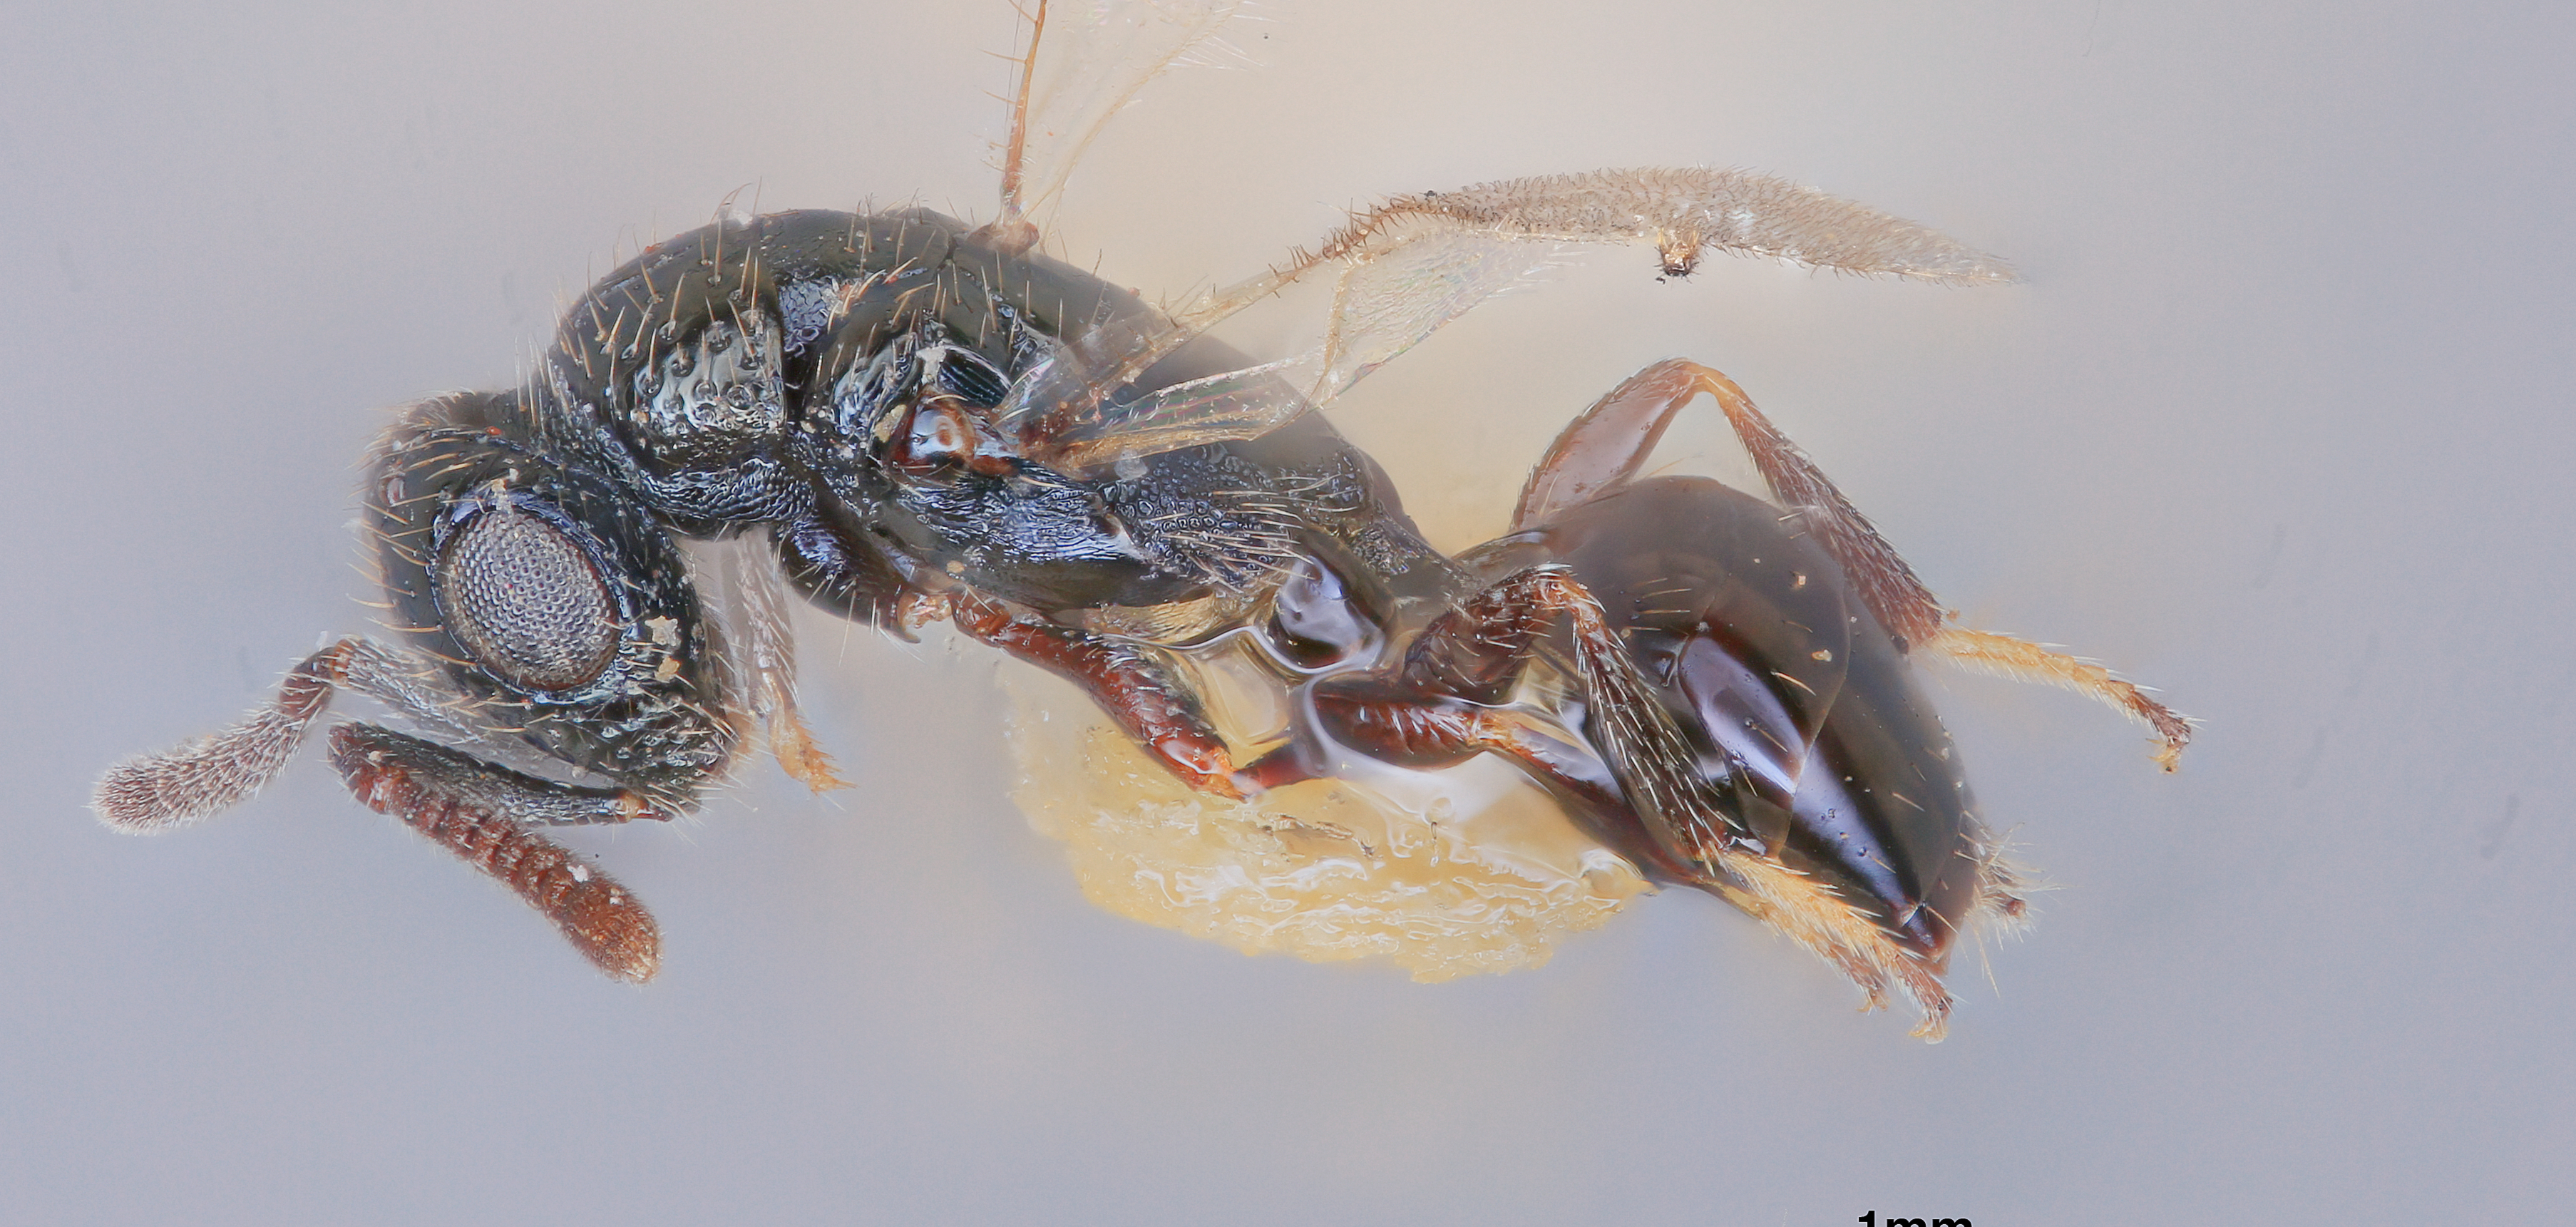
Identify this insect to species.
Spalangia dozierri
